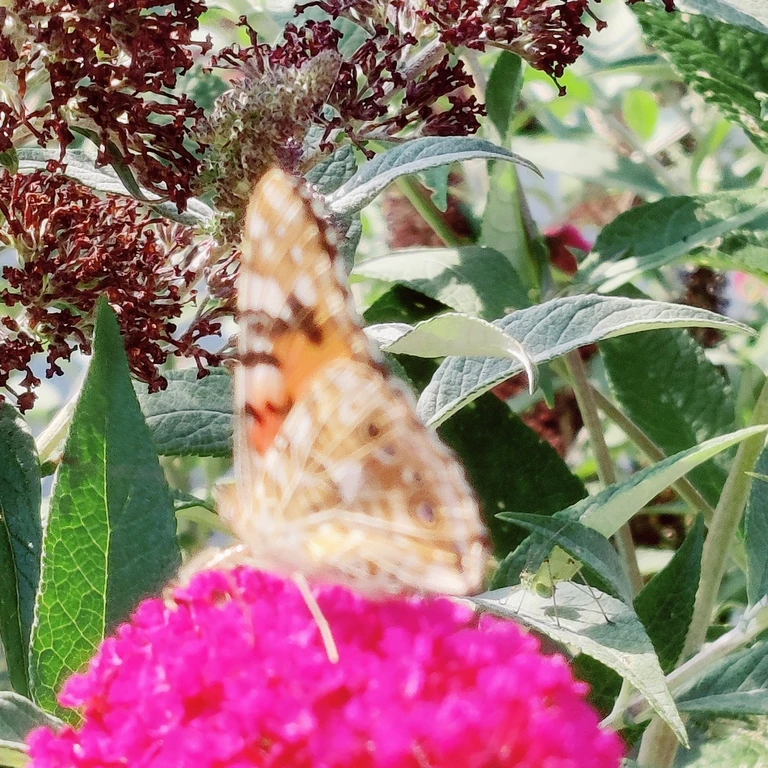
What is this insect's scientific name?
Vanessa cardui
